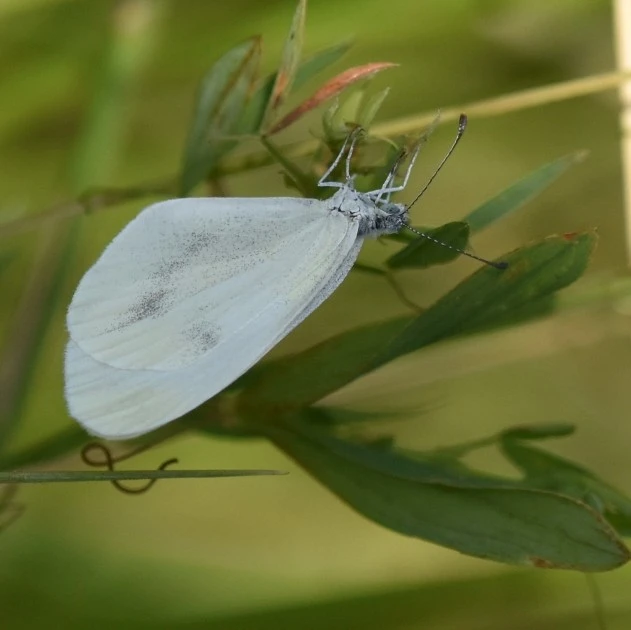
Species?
Leptidea sinapis/juvernica
